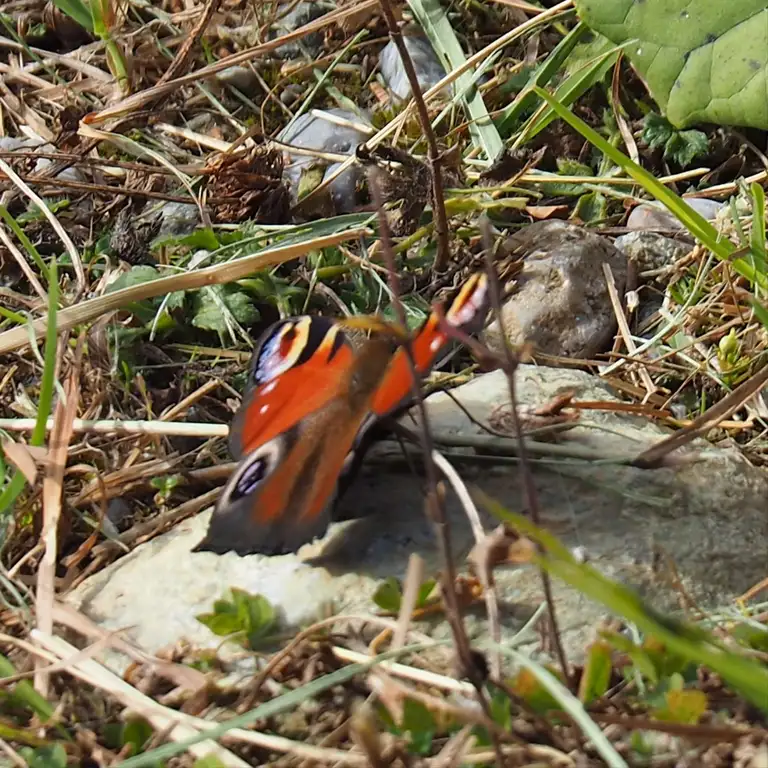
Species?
Aglais io
